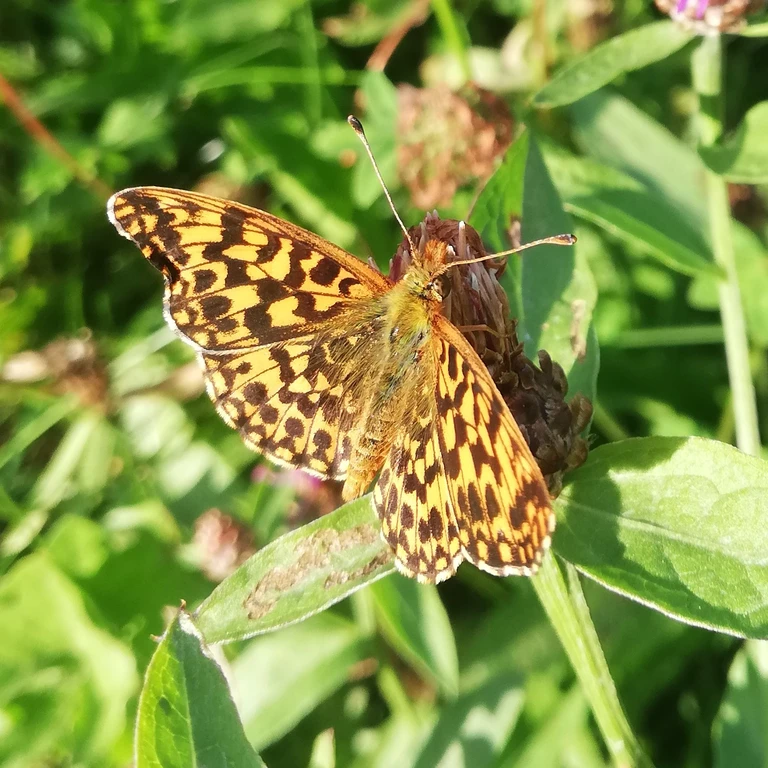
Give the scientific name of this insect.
Boloria dia
